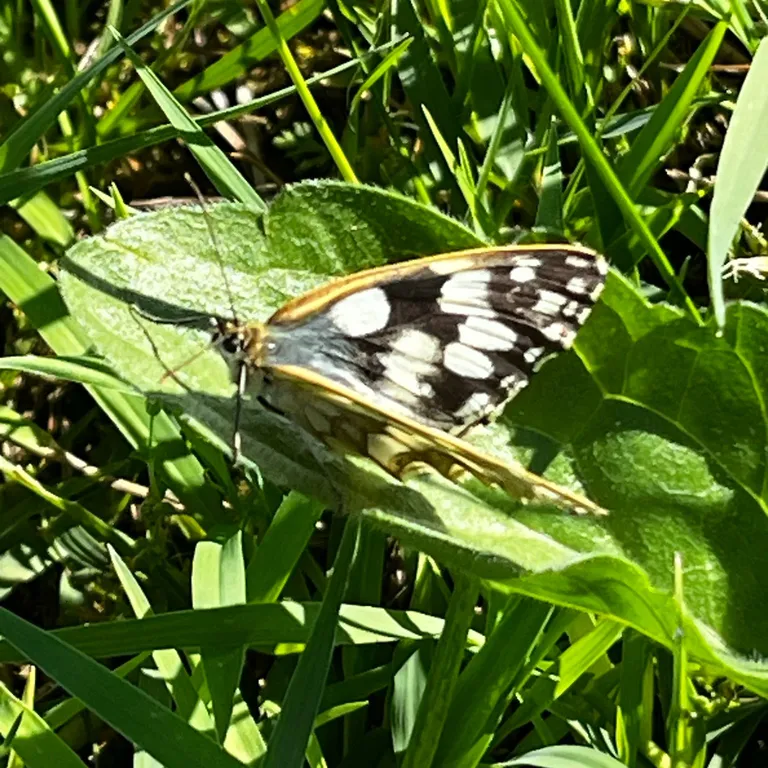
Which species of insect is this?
Melanargia galathea
